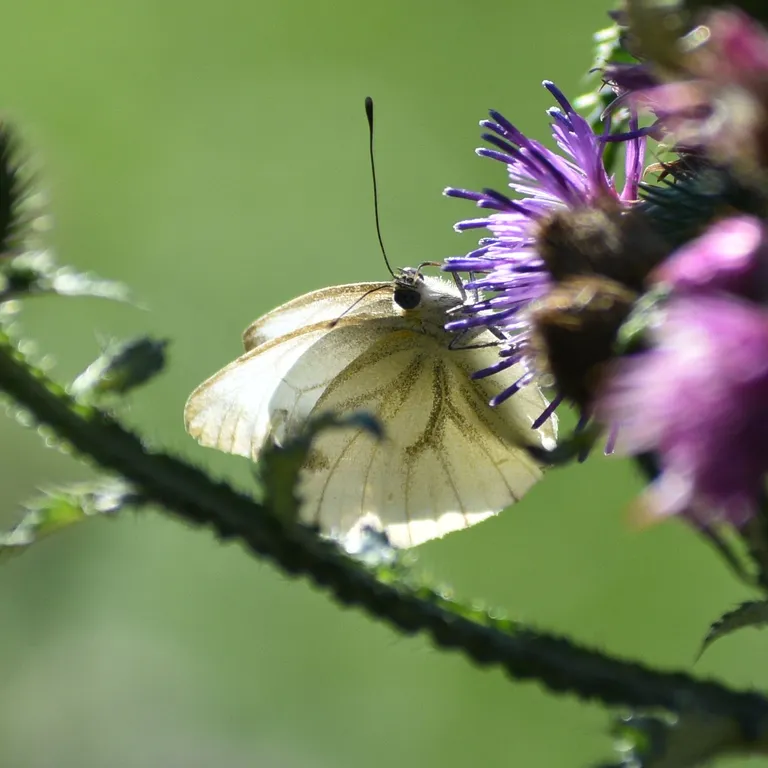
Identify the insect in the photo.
Pieris napi
